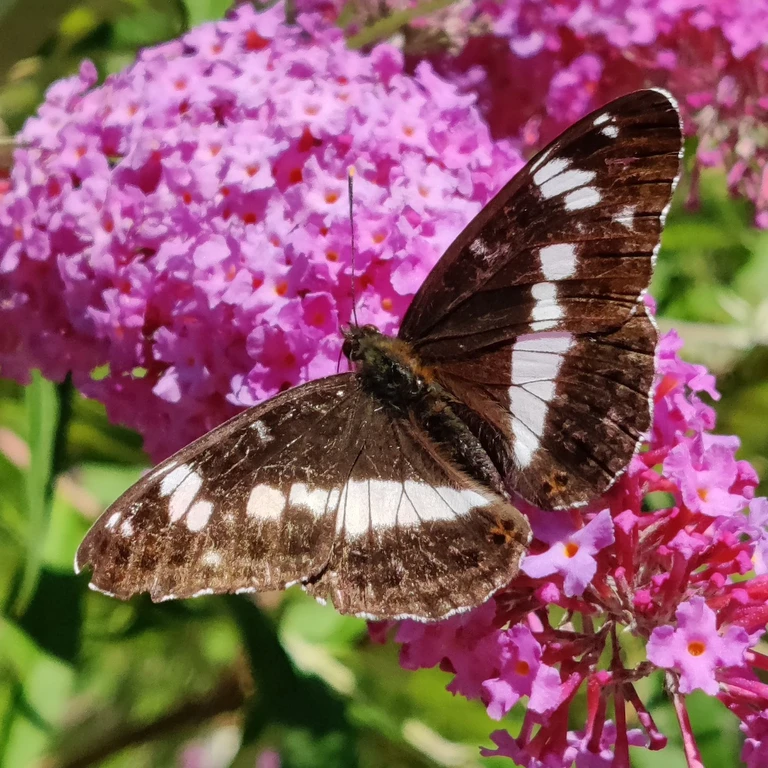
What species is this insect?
Limenitis camilla (also Ladoga camilla)
